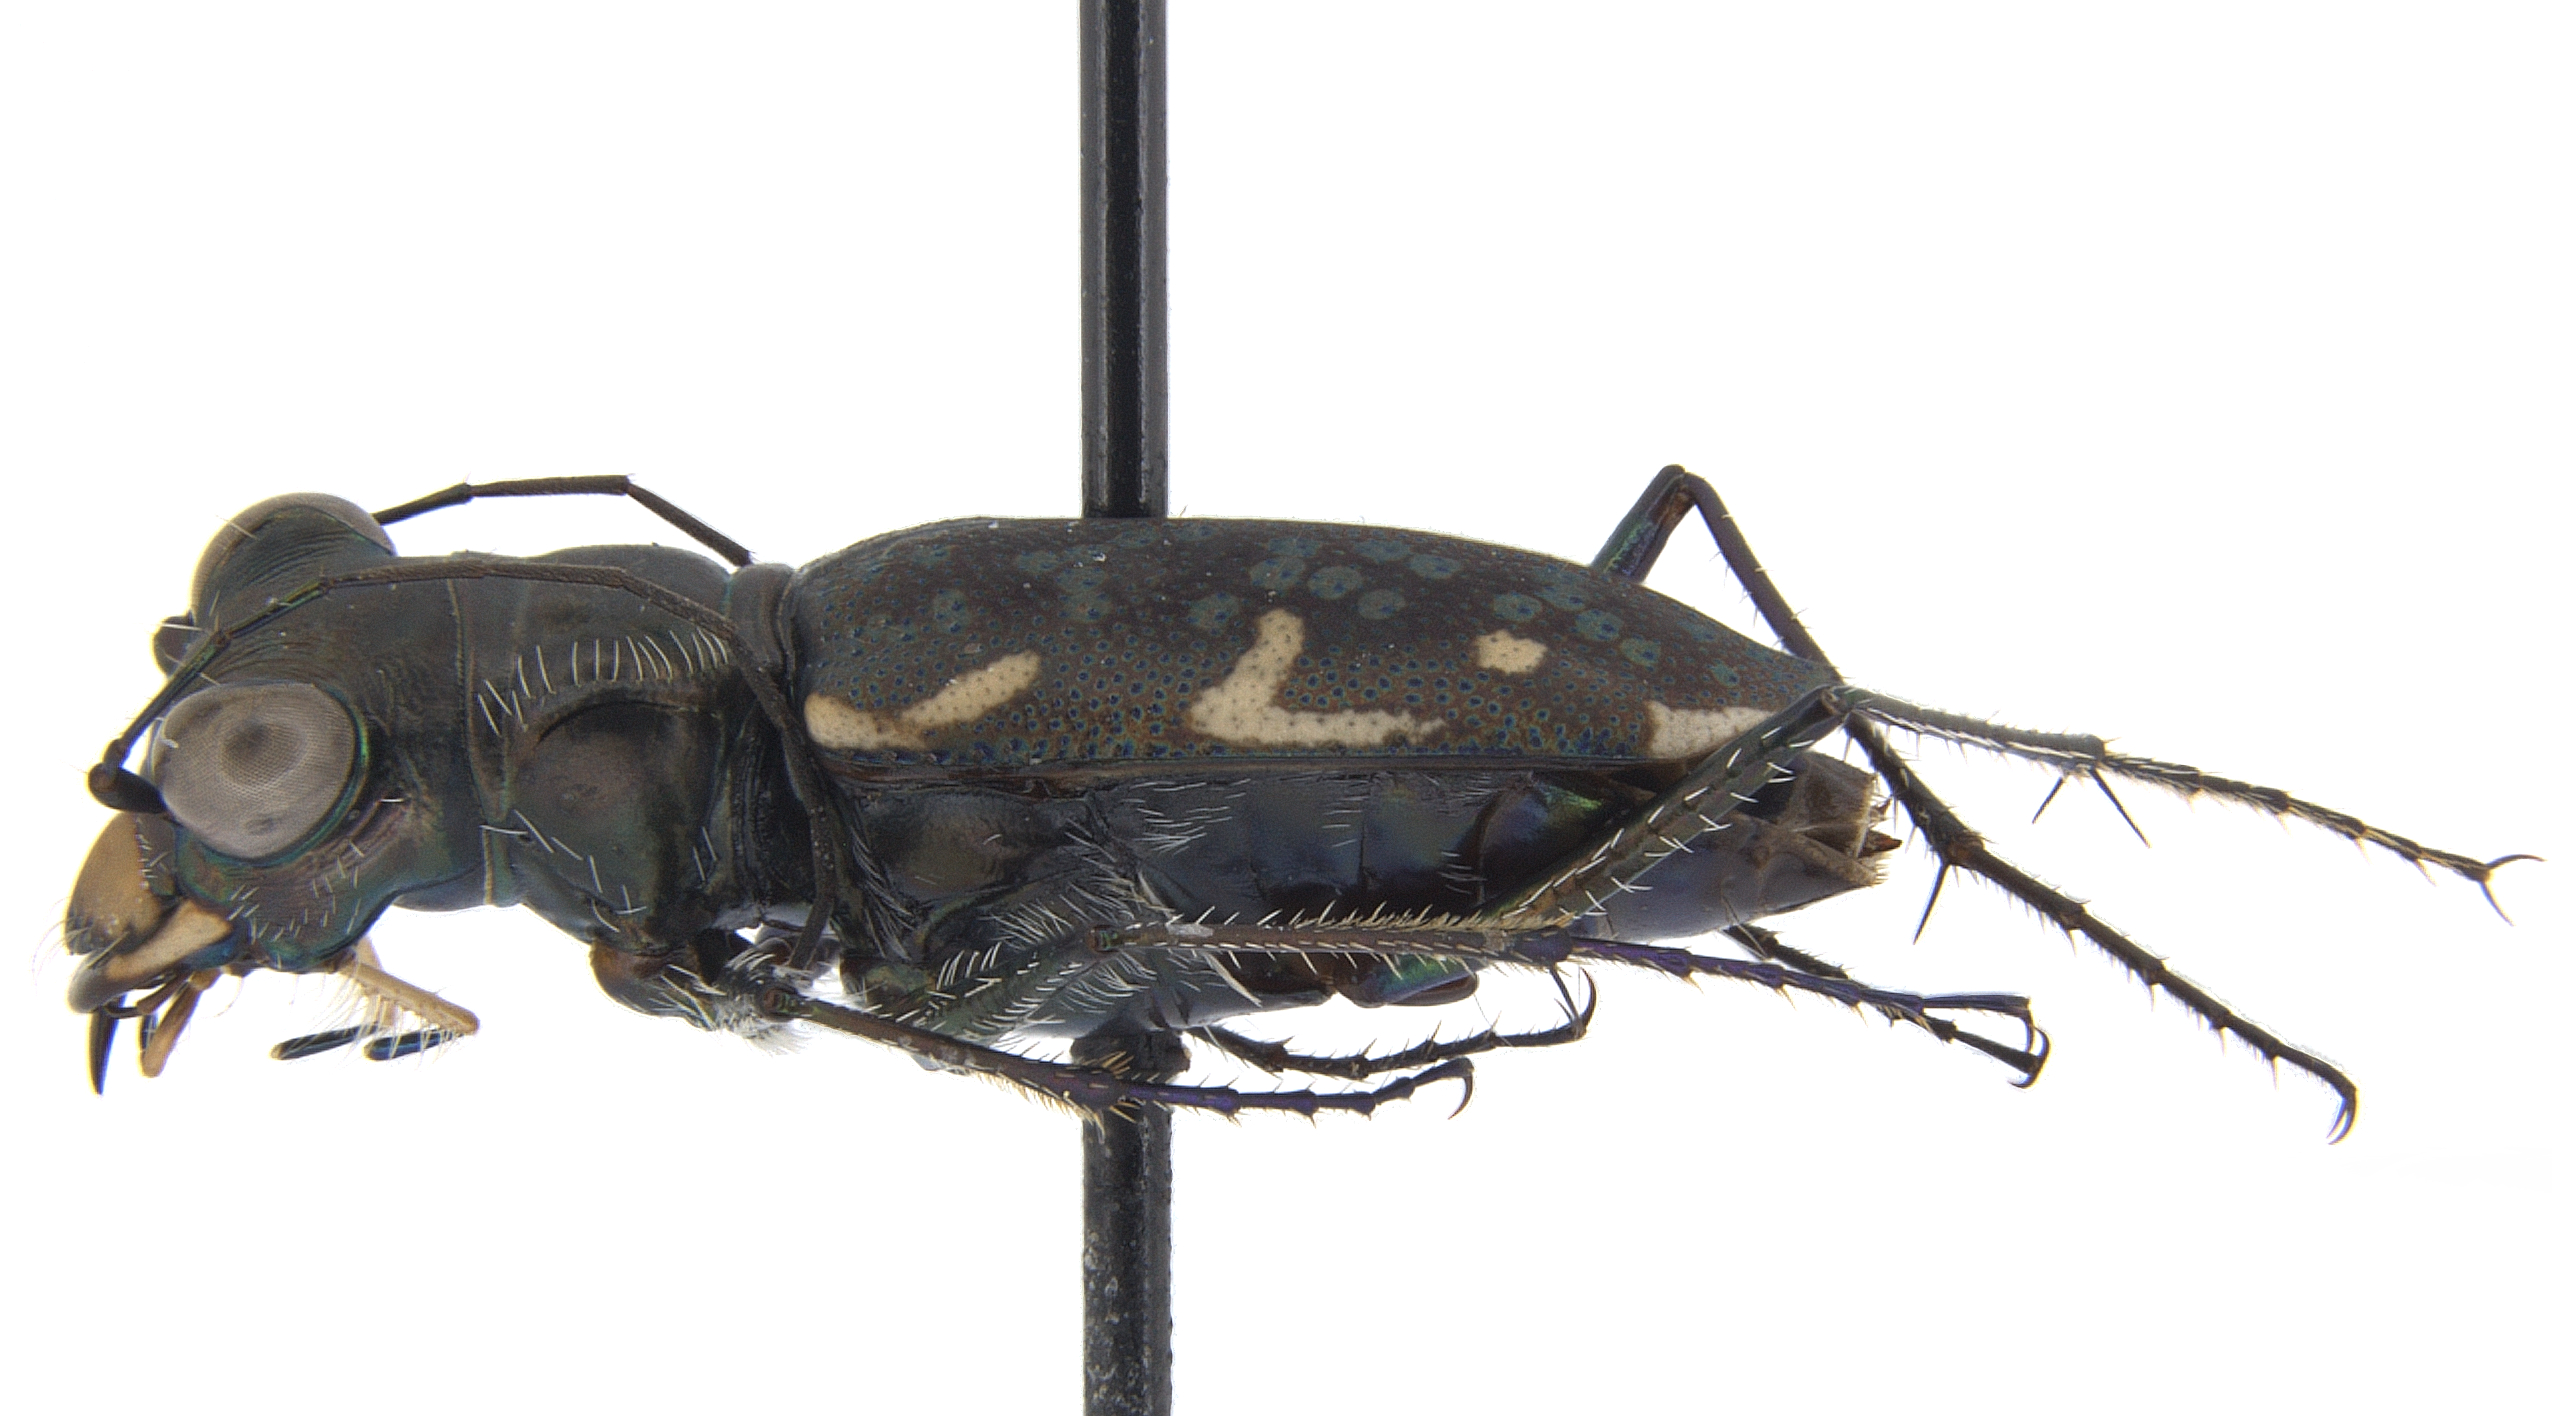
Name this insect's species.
Polyrhanis barbata
